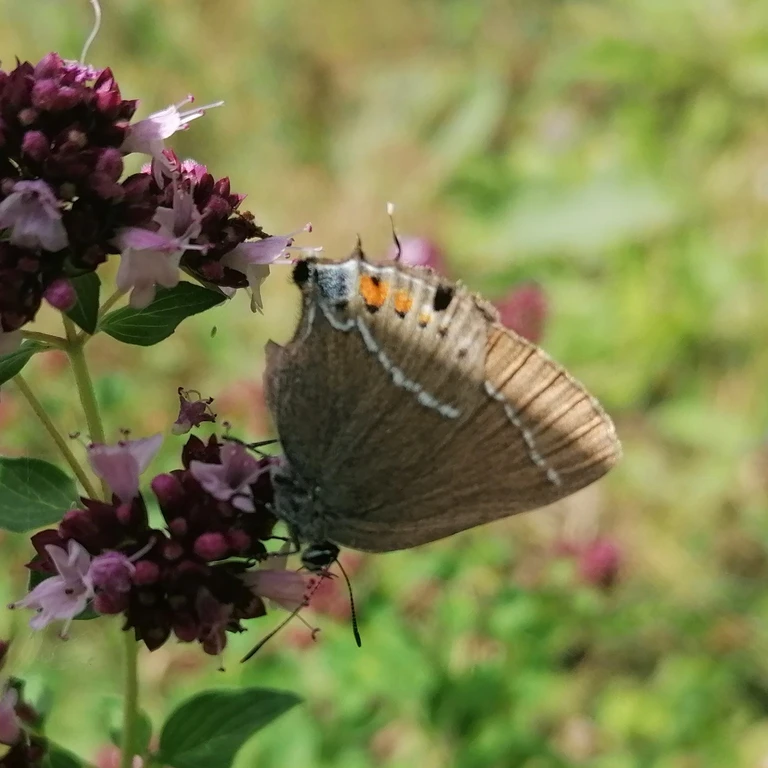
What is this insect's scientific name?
Satyrium spini (also Tuttiola spini)
